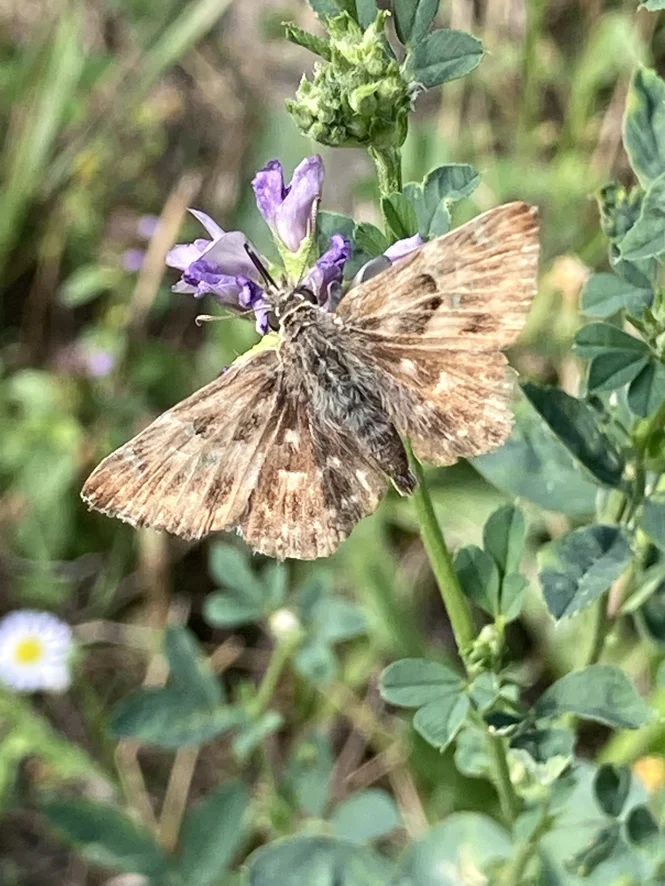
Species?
Carcharodus alceae
